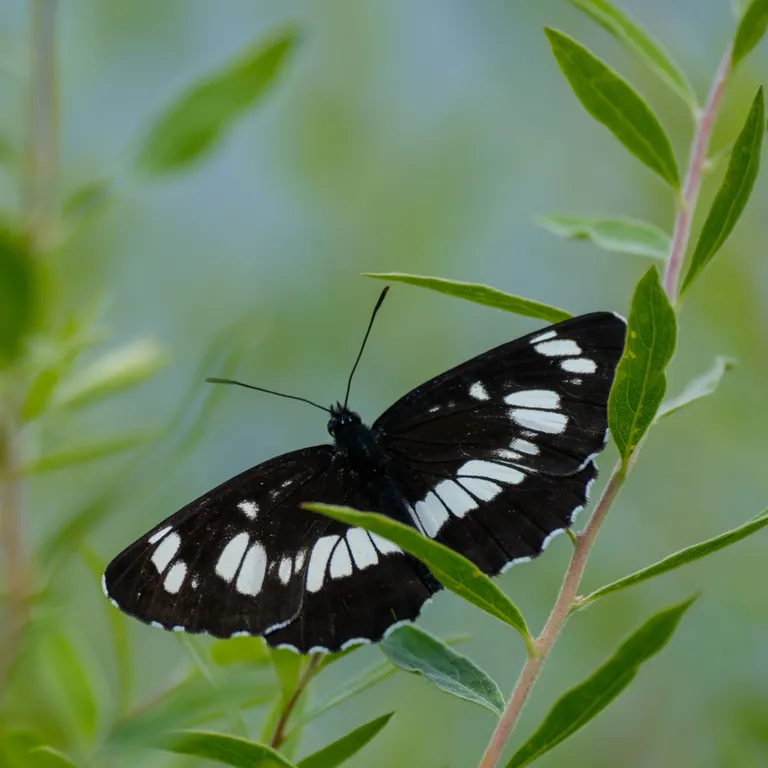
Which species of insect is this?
Neptis rivularis
